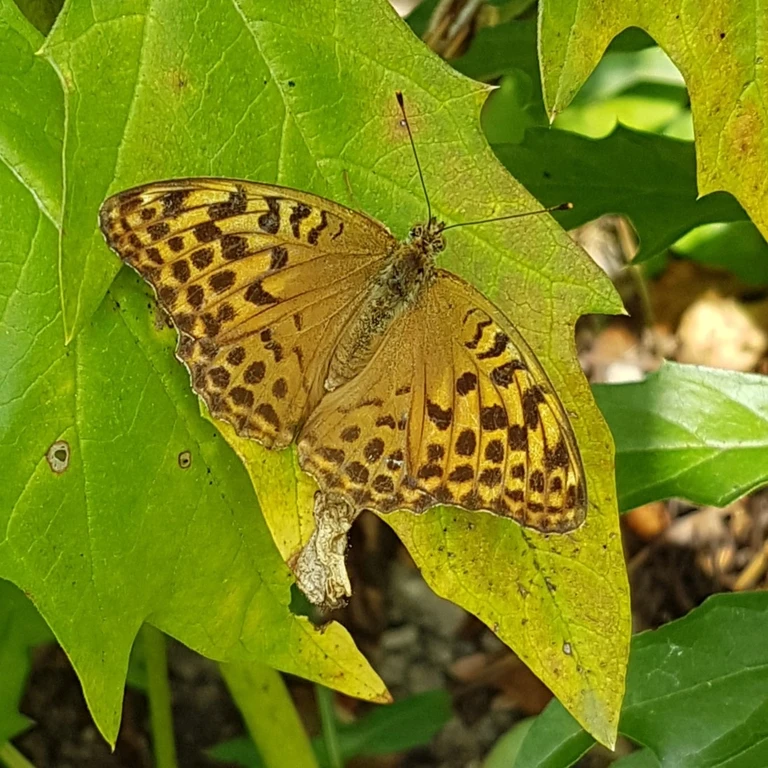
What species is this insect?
Argynnis paphia
